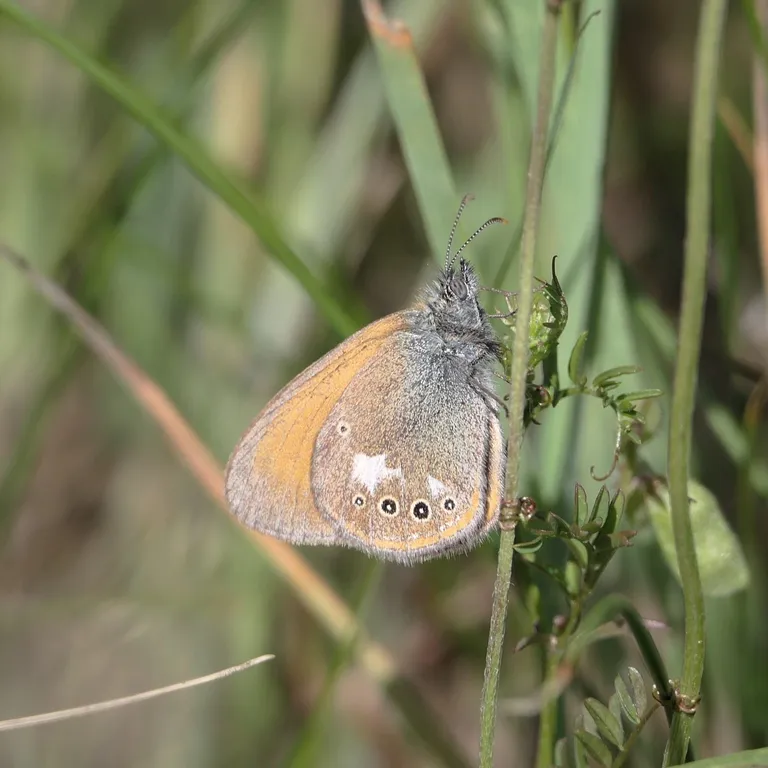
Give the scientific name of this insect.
Coenonympha glycerion (also Coenonympha iphis)
